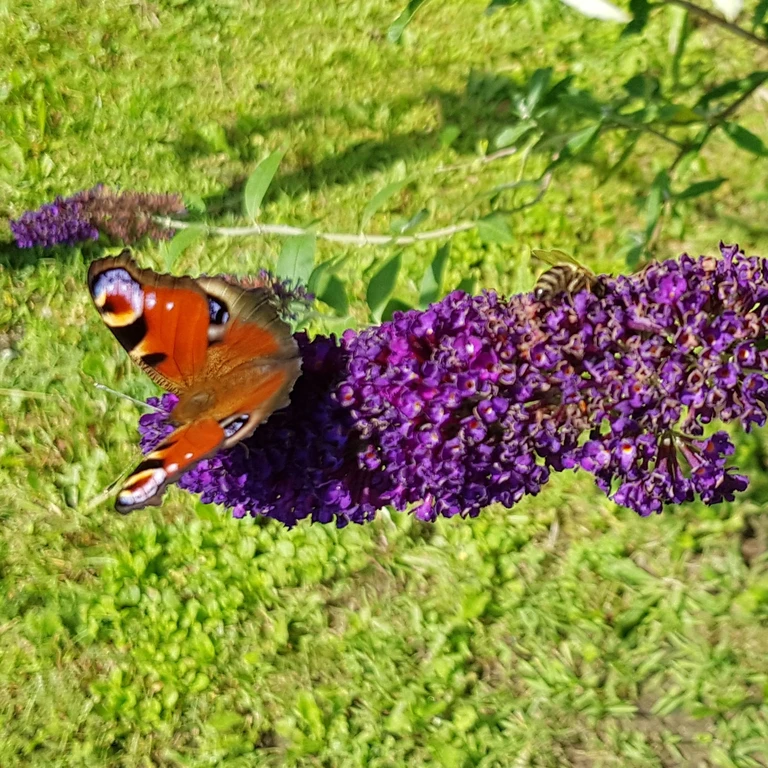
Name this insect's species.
Aglais io
